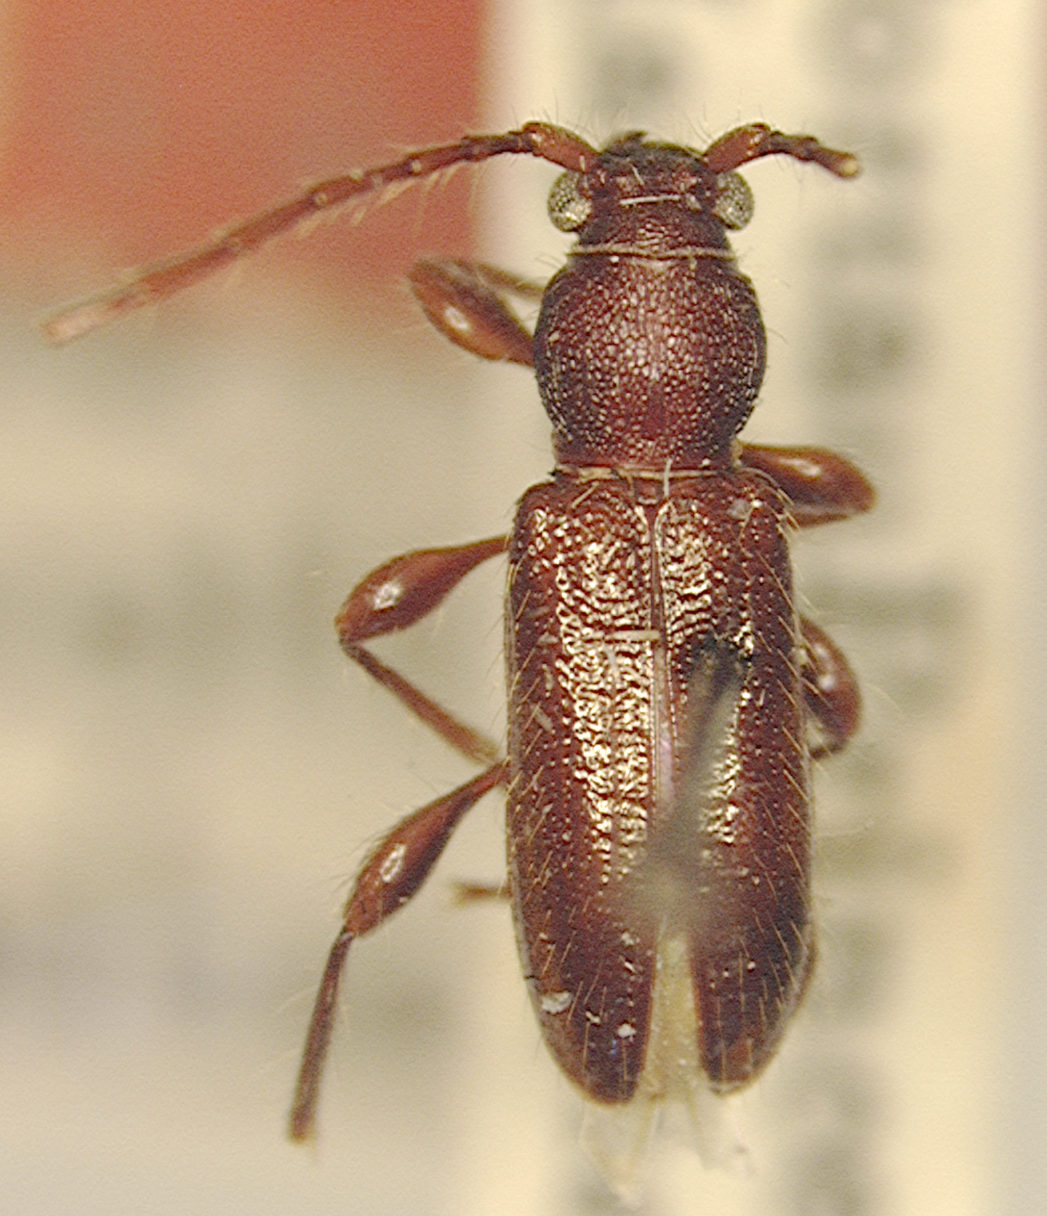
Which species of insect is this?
Cylindera puncticollis (also Curtomerus puncticollis)
